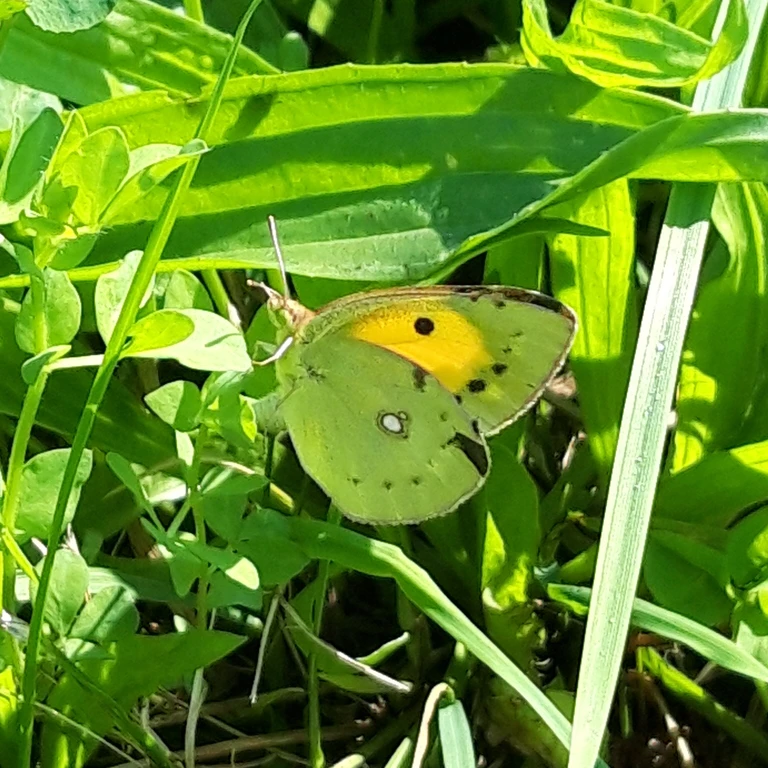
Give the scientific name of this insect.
Colias croceus
